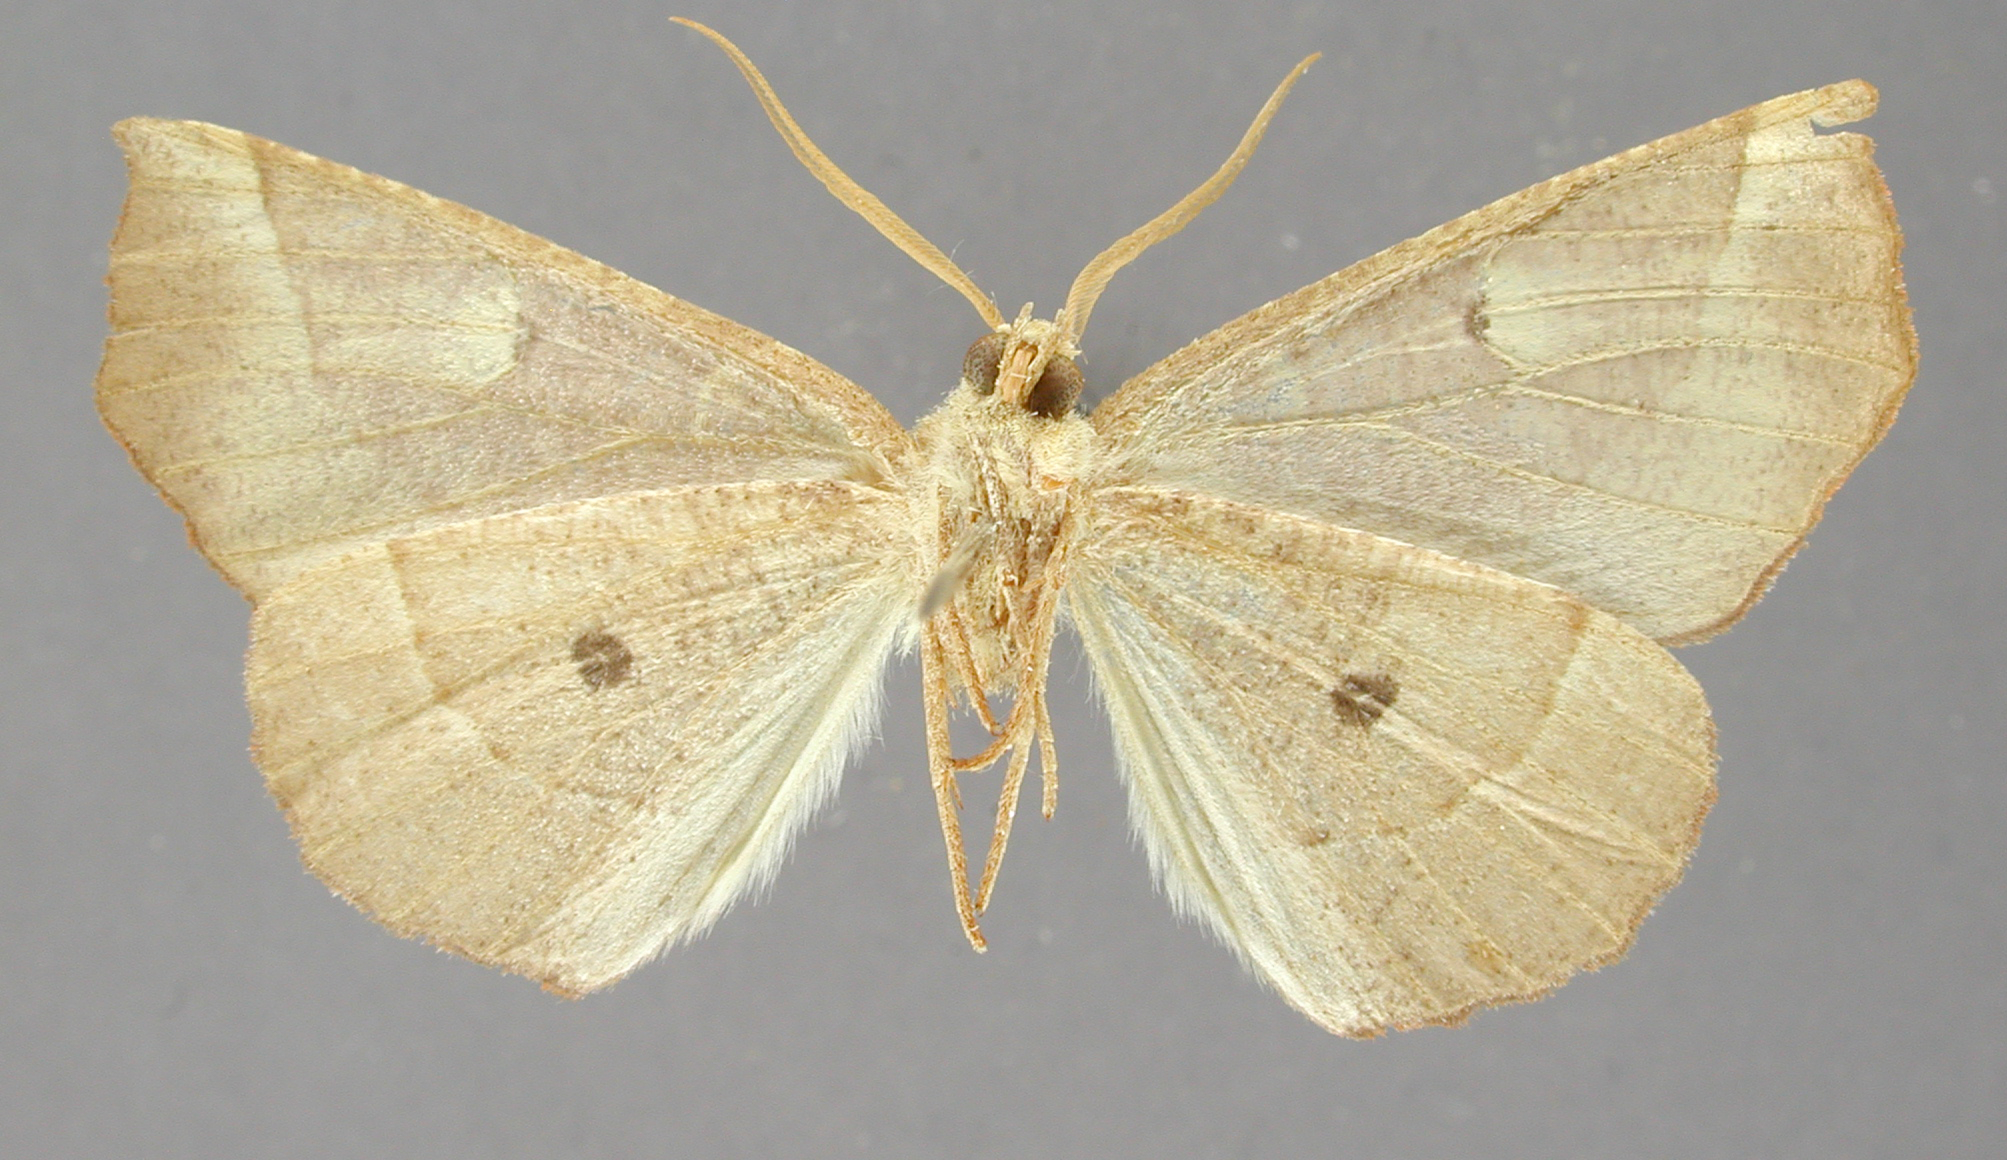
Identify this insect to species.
Synnomos narangia
